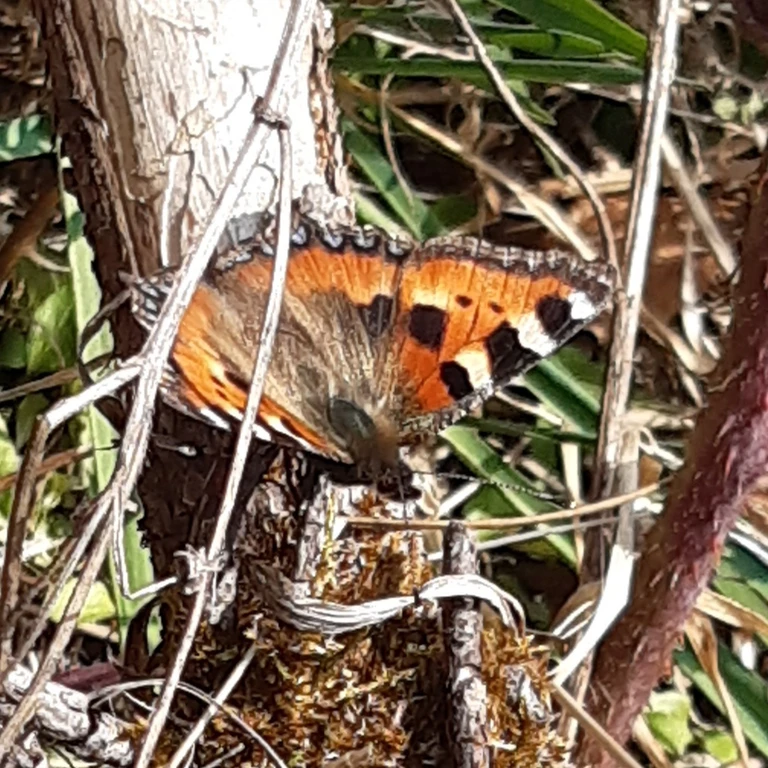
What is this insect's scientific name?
Aglais urticae
